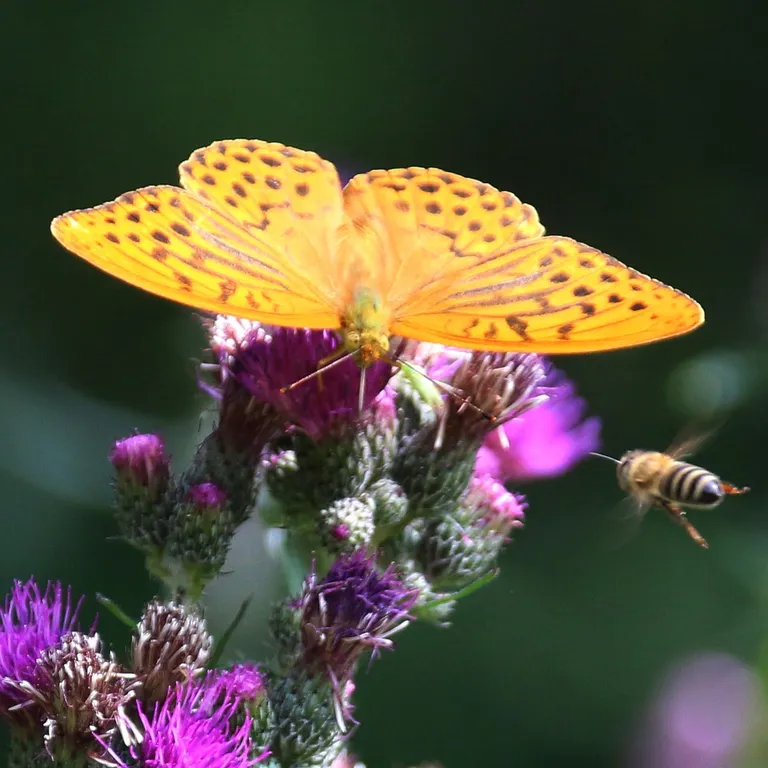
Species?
Argynnis paphia
